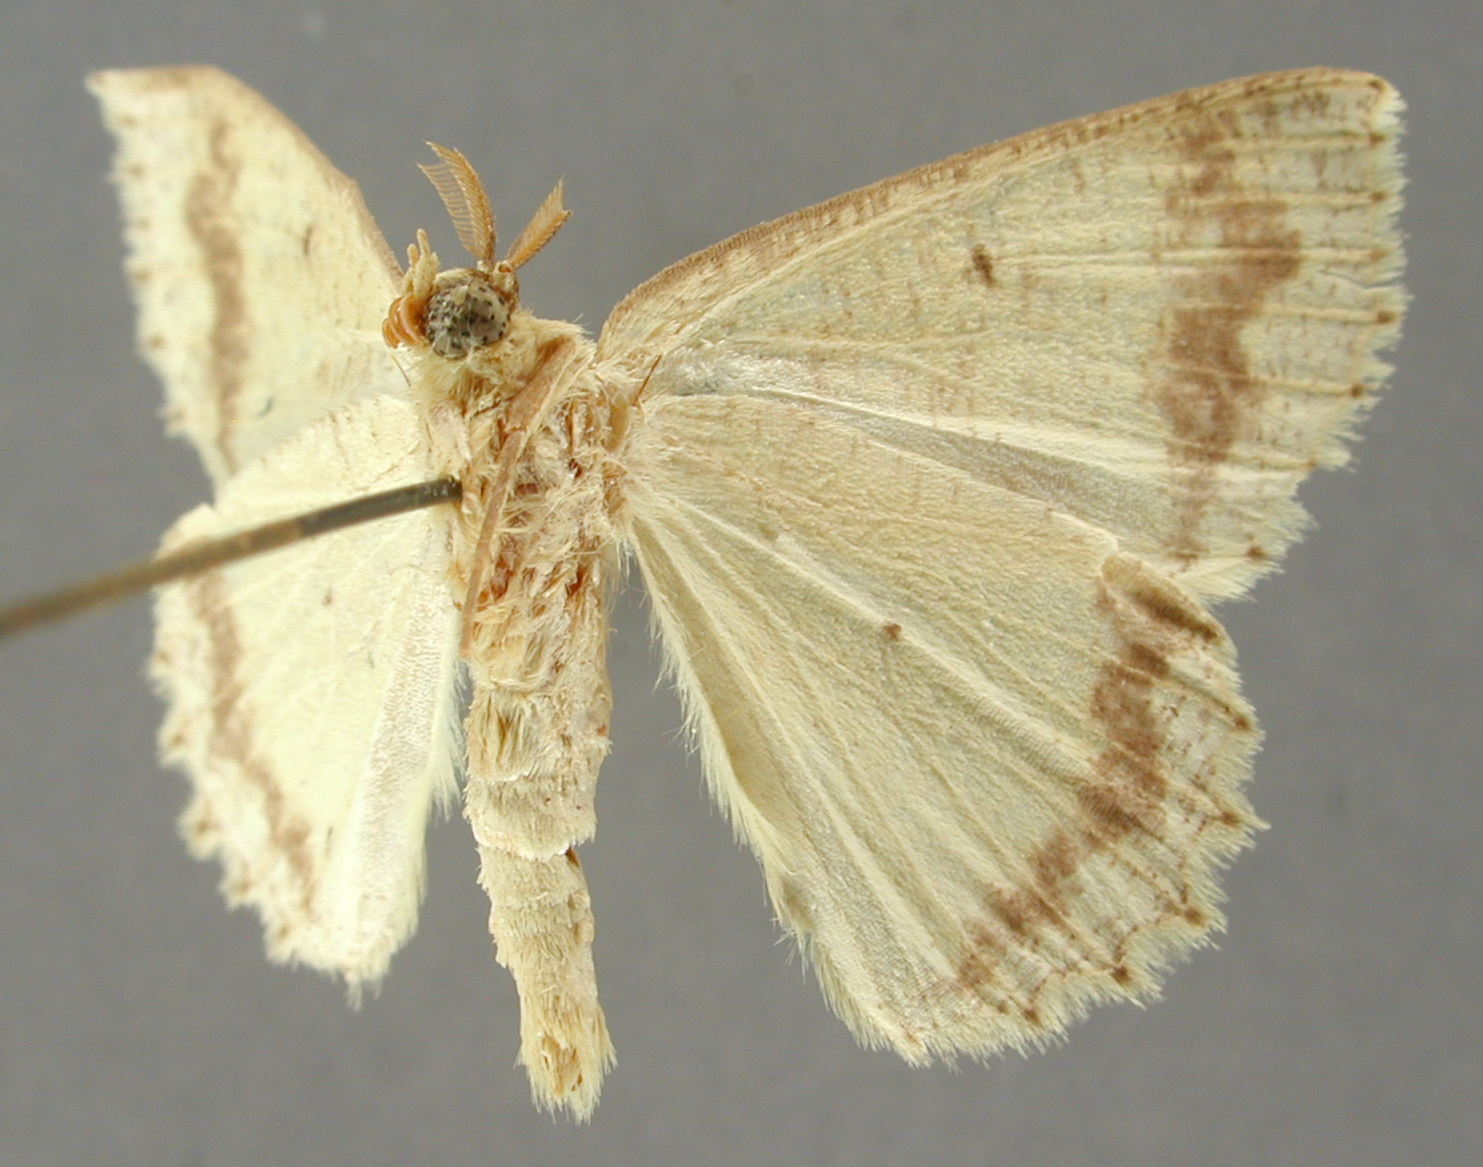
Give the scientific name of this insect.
Heteroctenia obsequiosa
